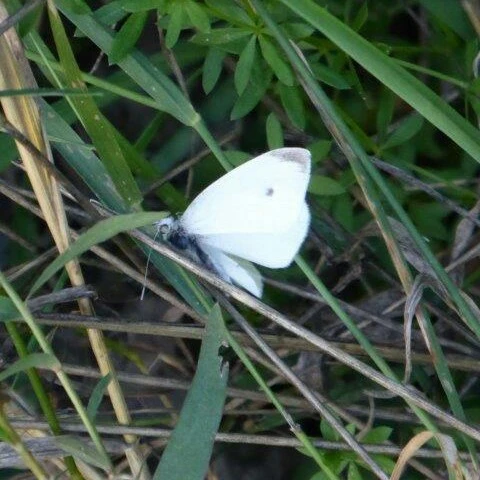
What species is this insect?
Pieris rapae
